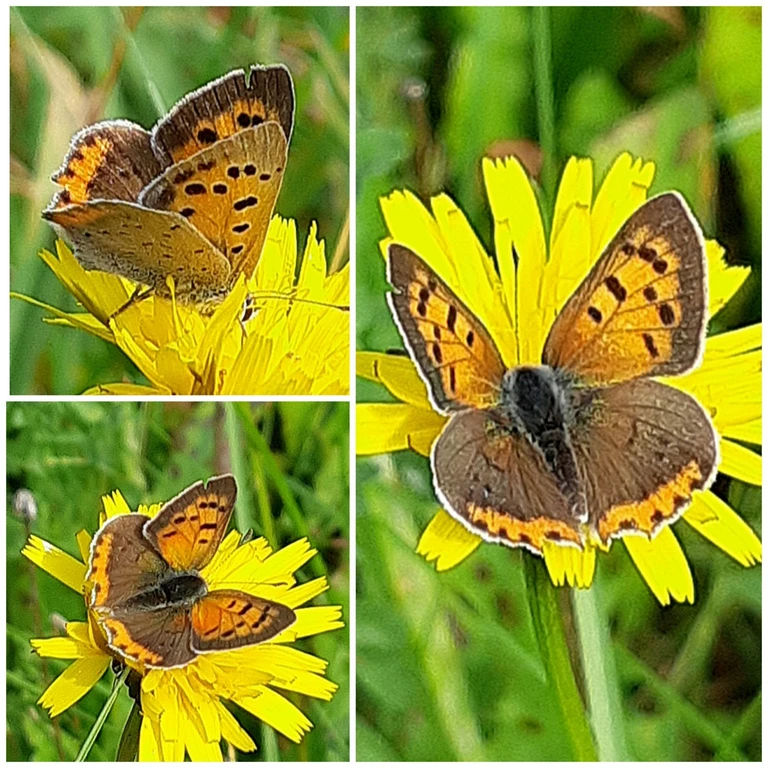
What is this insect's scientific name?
Lycaena phlaeas
